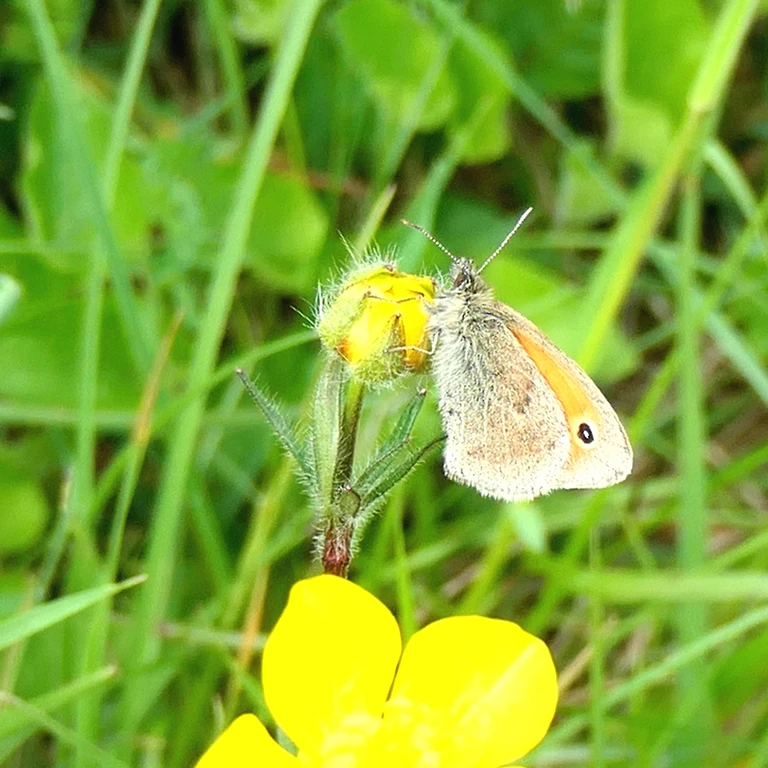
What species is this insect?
Coenonympha pamphilus
